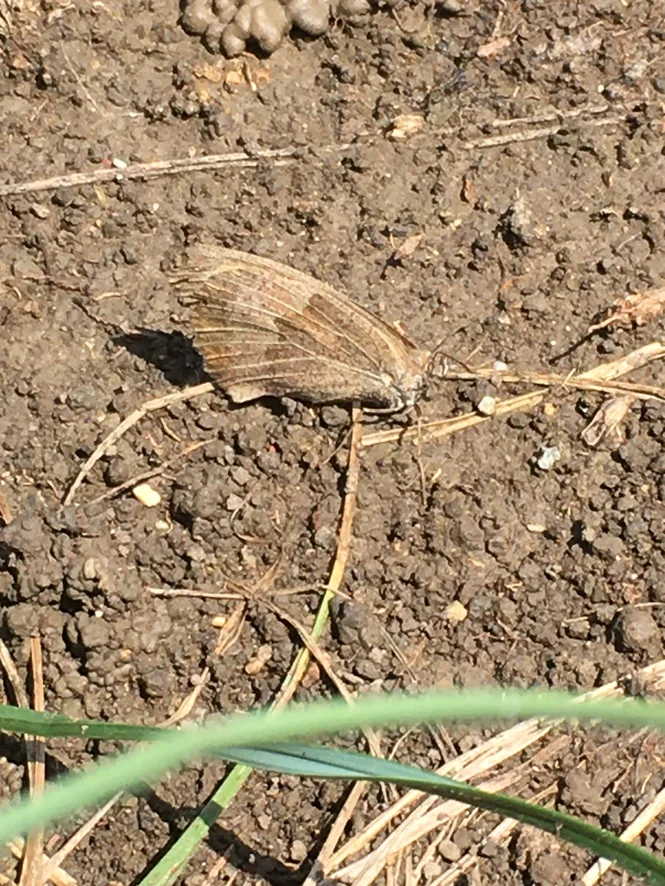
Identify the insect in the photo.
Maniola jurtina
